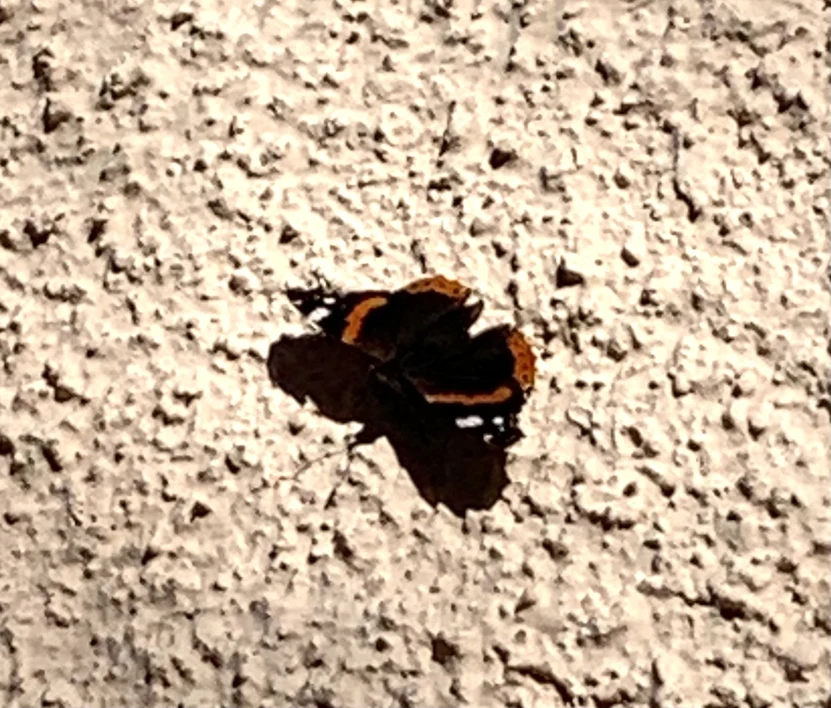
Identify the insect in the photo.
Vanessa atalanta
